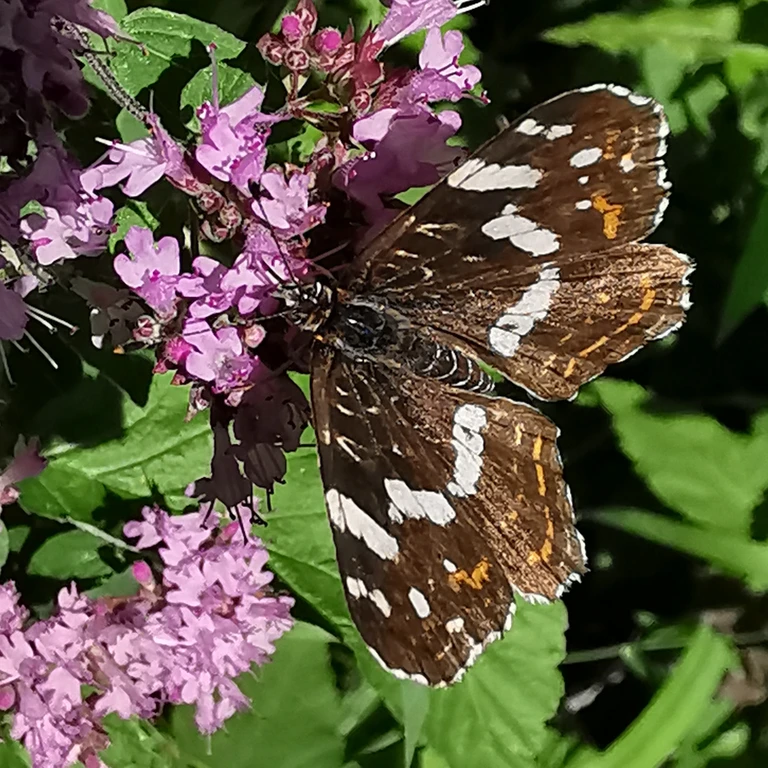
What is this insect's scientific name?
Araschnia levana
